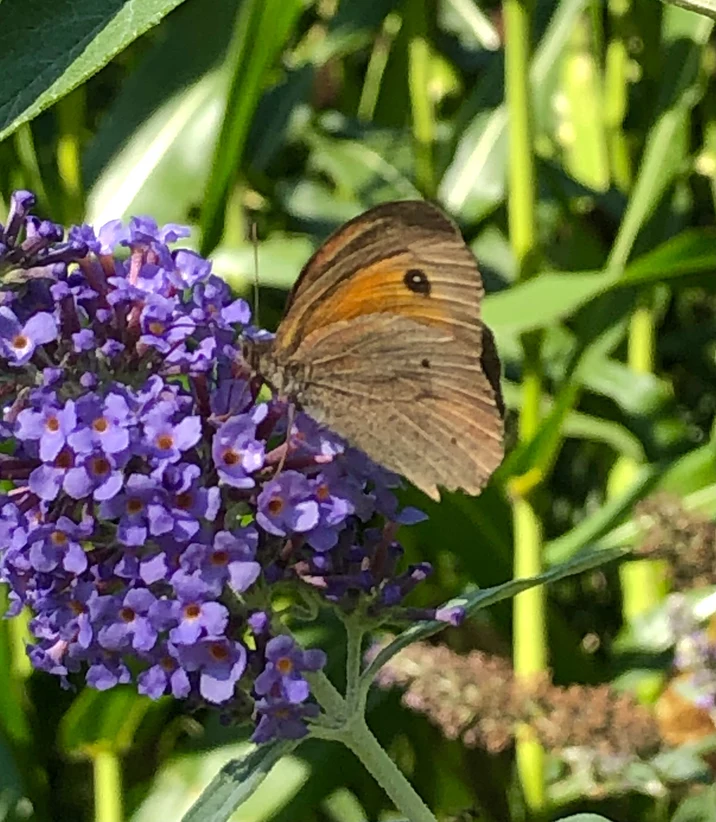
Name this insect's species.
Maniola jurtina
